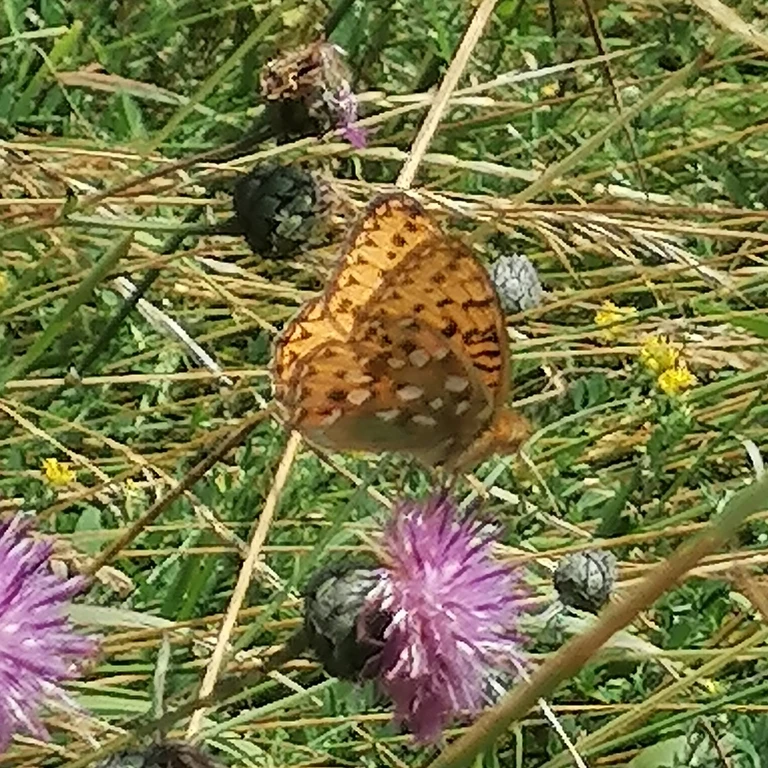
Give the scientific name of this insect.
Speyeria aglaja
